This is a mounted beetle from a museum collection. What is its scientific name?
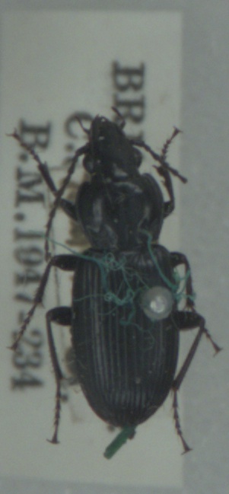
Pterostichus nigrita
